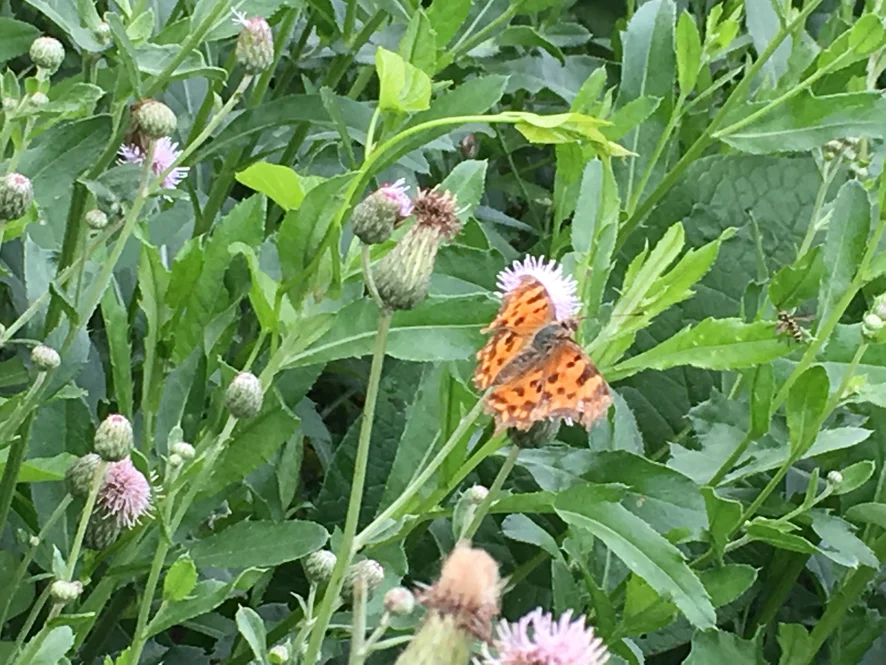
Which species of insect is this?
Polygonia c-album
